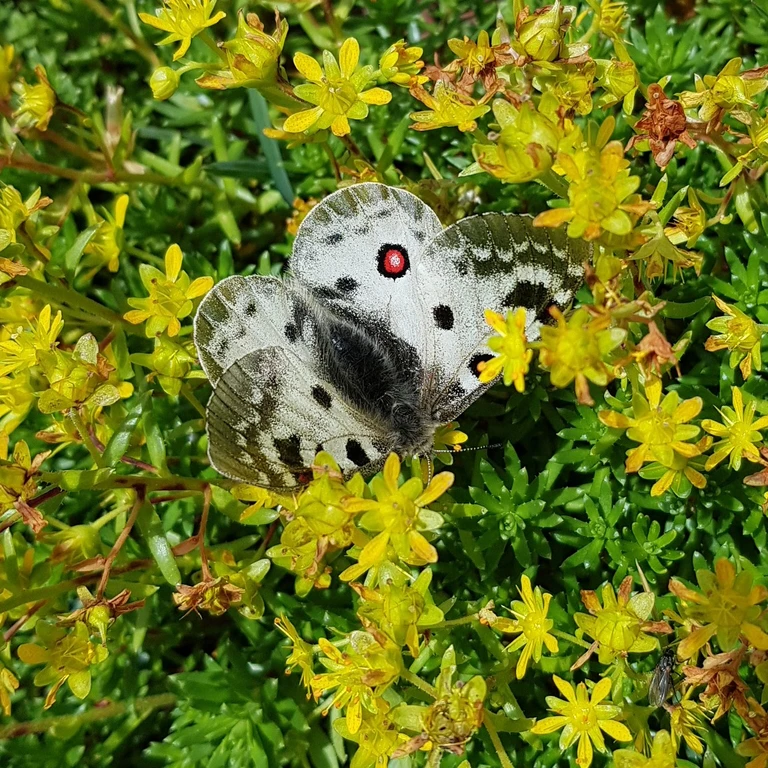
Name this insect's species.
Parnassius phoebus
